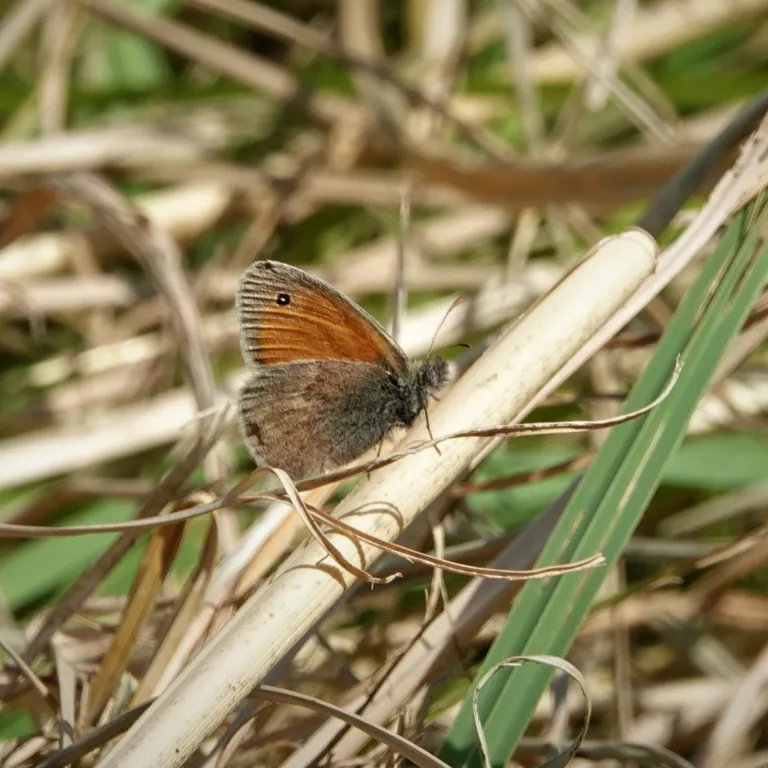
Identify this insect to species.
Coenonympha pamphilus
